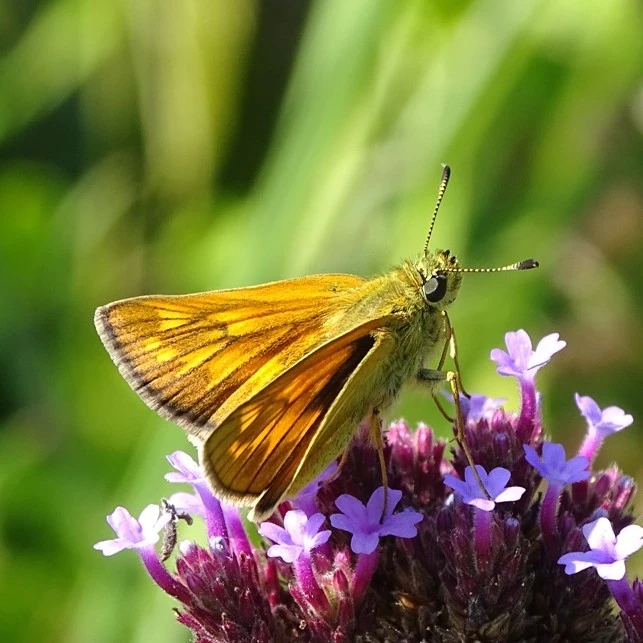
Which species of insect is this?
Ochlodes sylvanus (also Ochlodes venata)
